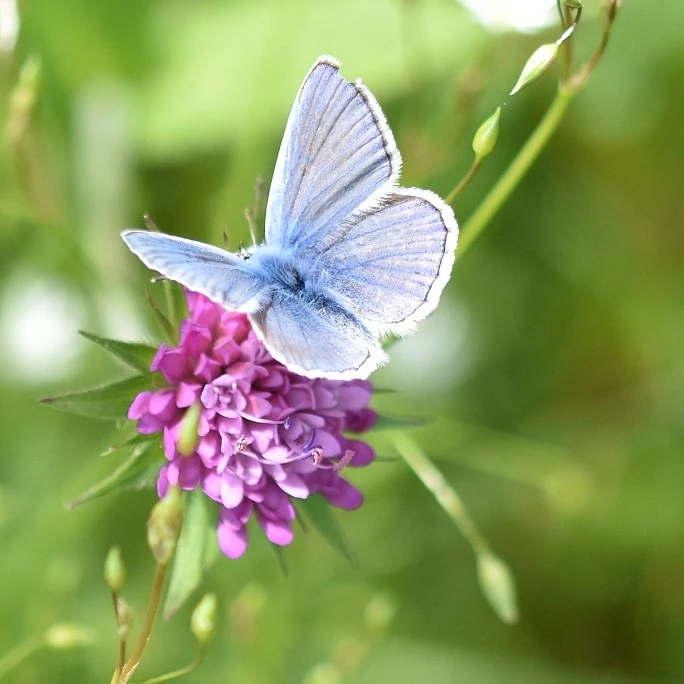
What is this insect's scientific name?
Polyommatus icarus
